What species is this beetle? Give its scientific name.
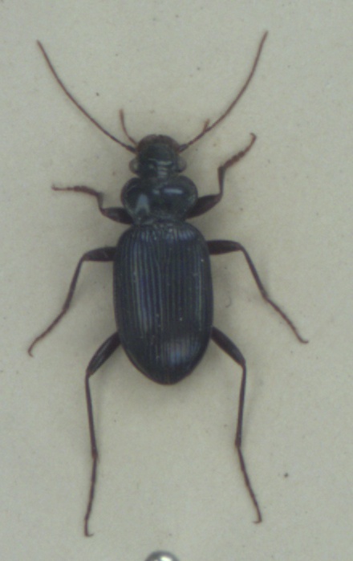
Leistus spinibarbis
